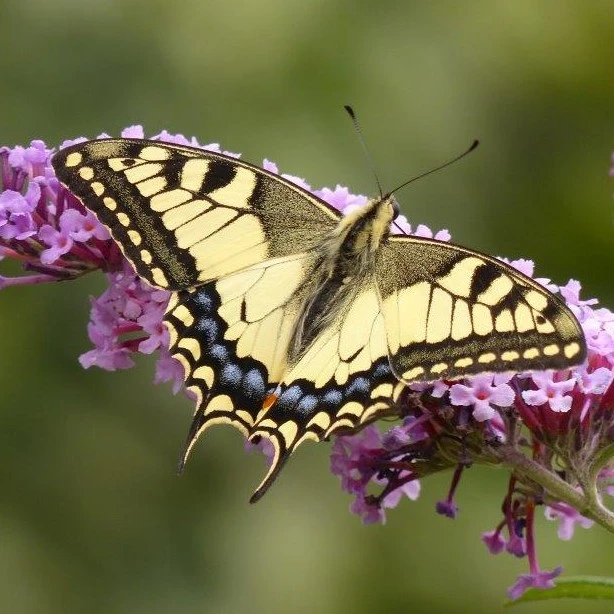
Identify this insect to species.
Papilio machaon
